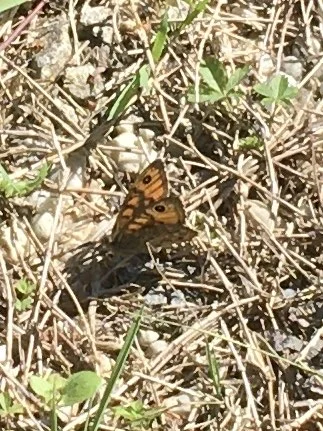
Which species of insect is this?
Lasiommata megera (also Pararge megera)
